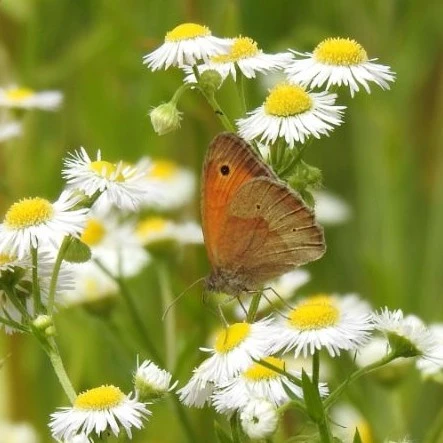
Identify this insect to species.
Maniola jurtina
